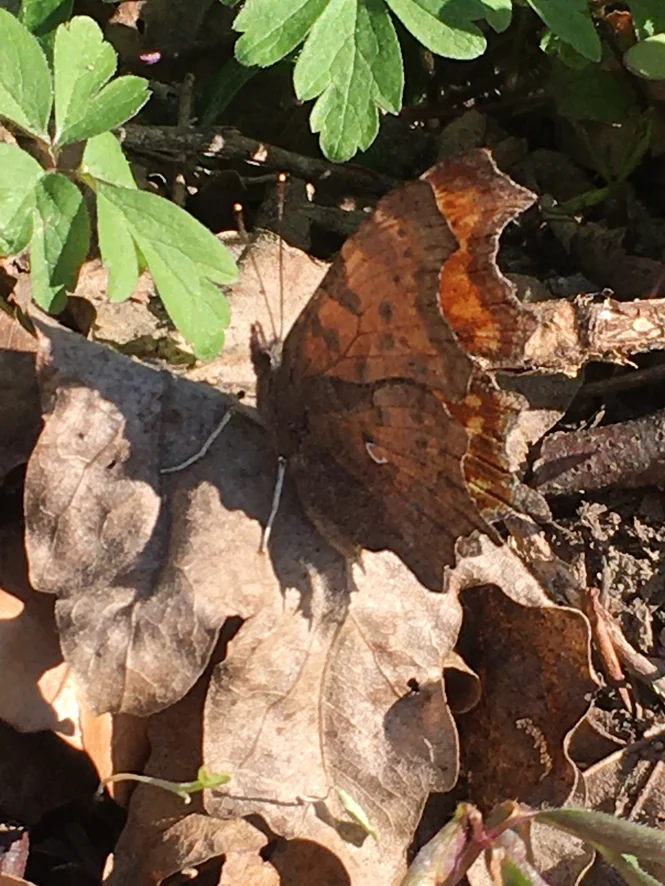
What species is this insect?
Polygonia c-album
